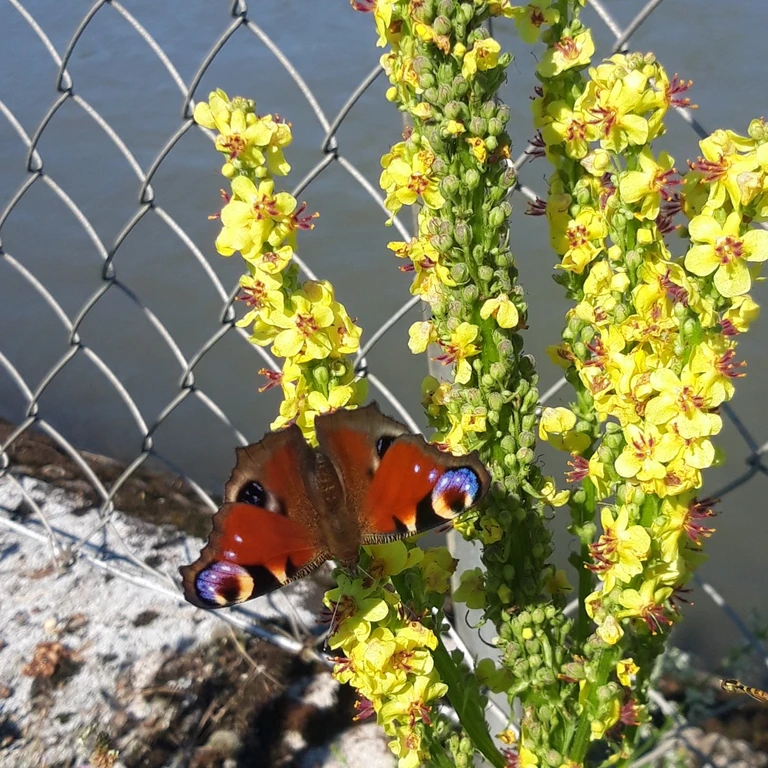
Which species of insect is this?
Aglais io
